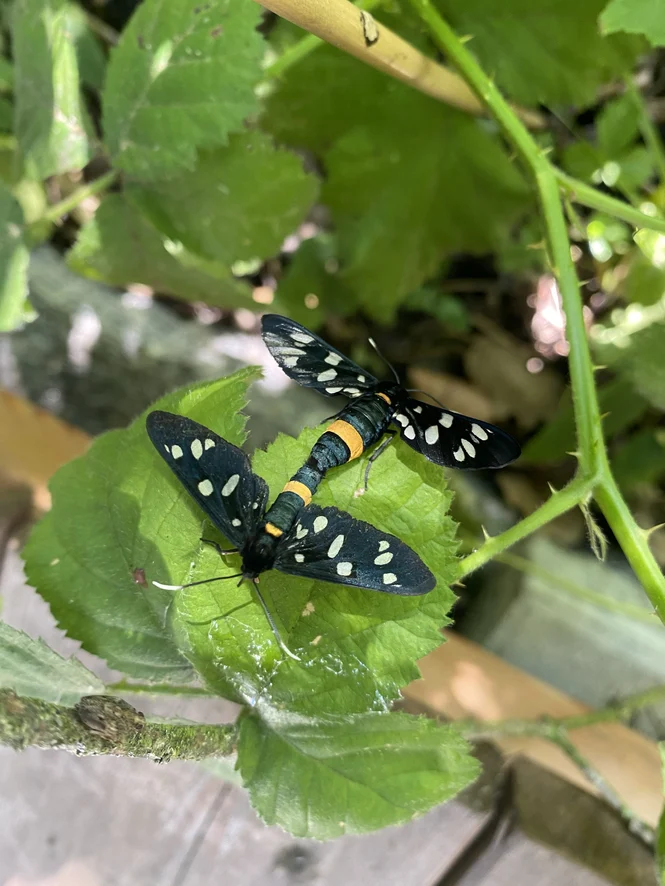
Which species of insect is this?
Amata phegea
